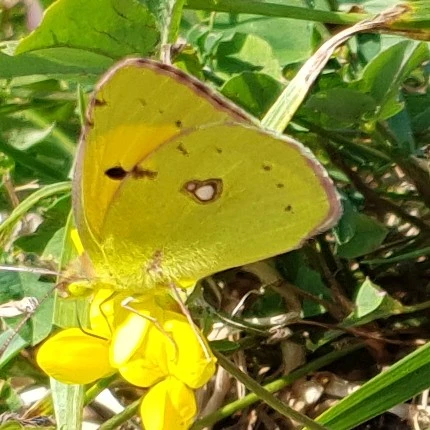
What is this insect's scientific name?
Colias croceus
